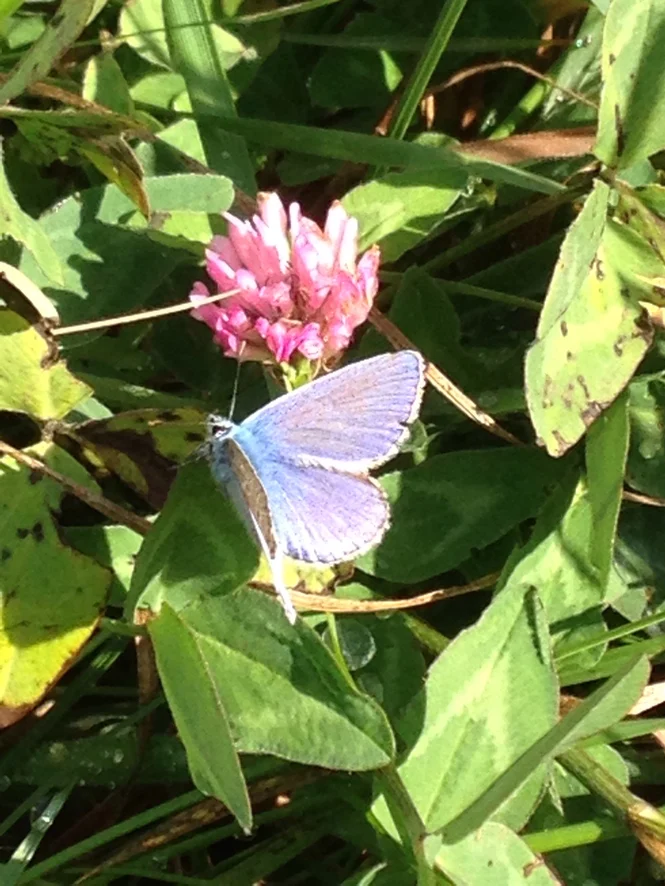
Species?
Polyommatus icarus
